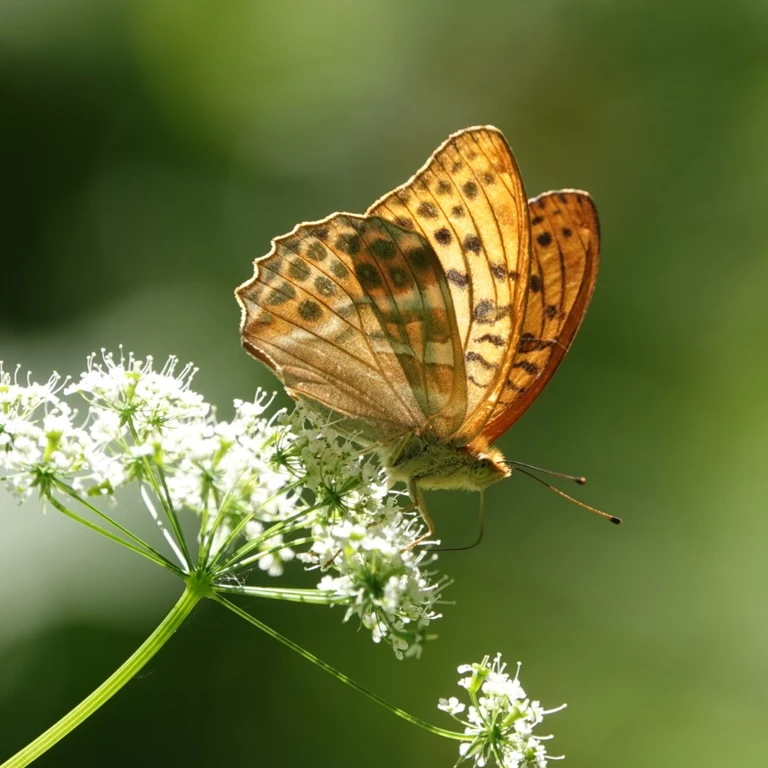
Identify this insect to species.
Argynnis paphia
